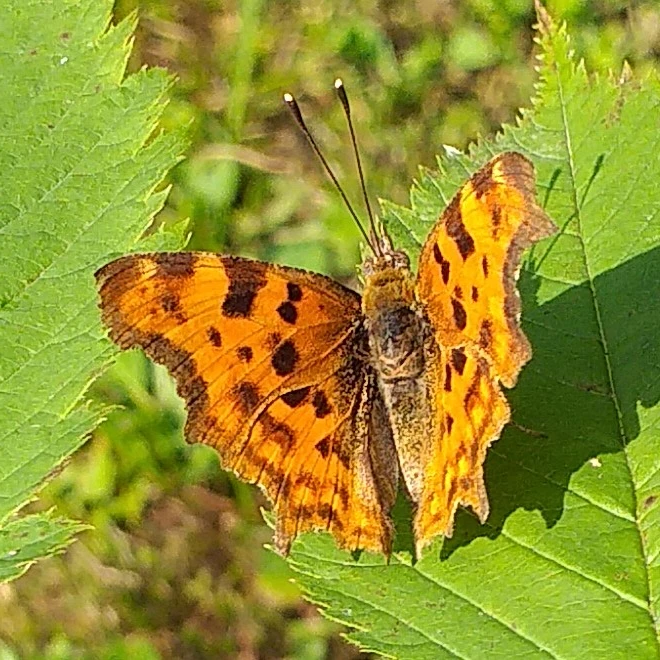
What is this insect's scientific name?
Polygonia c-album
